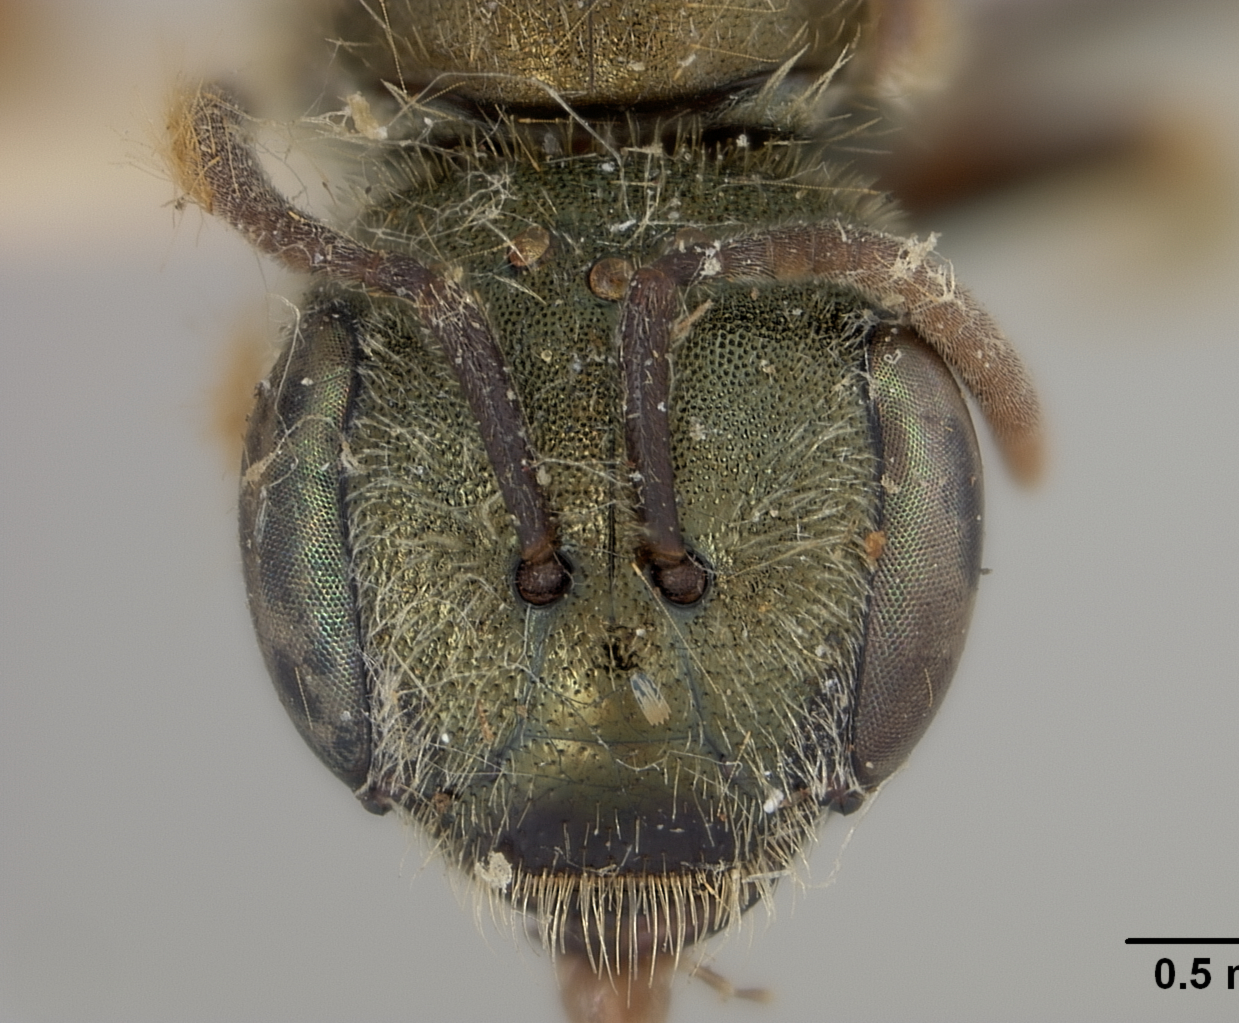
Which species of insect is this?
Halictus nikkoensis
